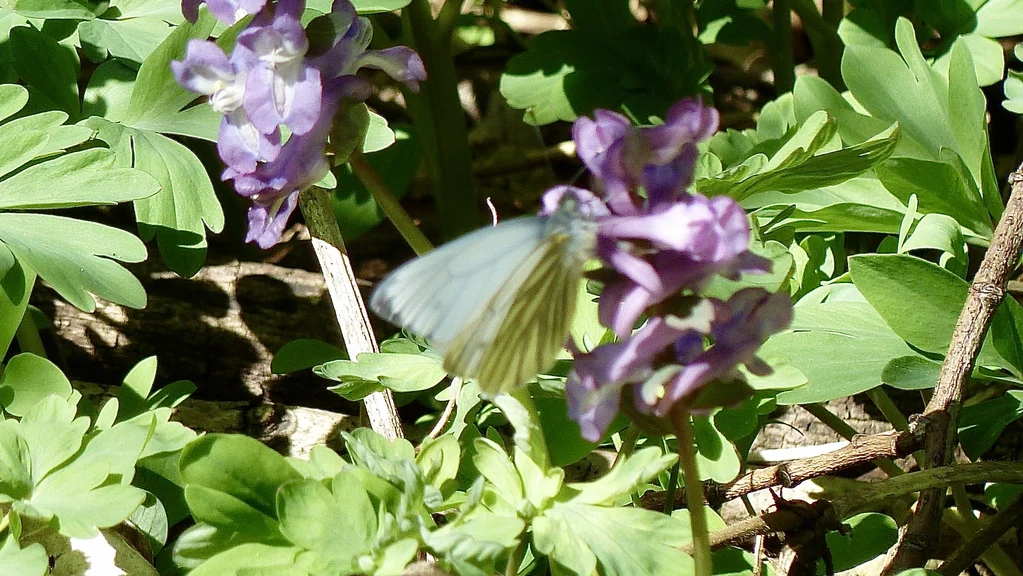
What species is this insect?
Pieris napi
